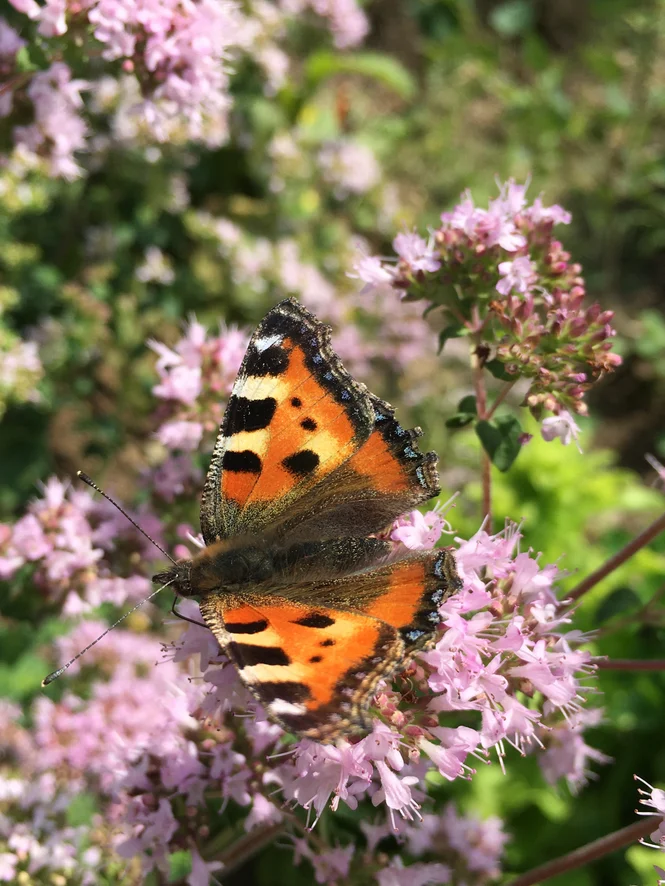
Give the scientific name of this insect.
Aglais urticae
